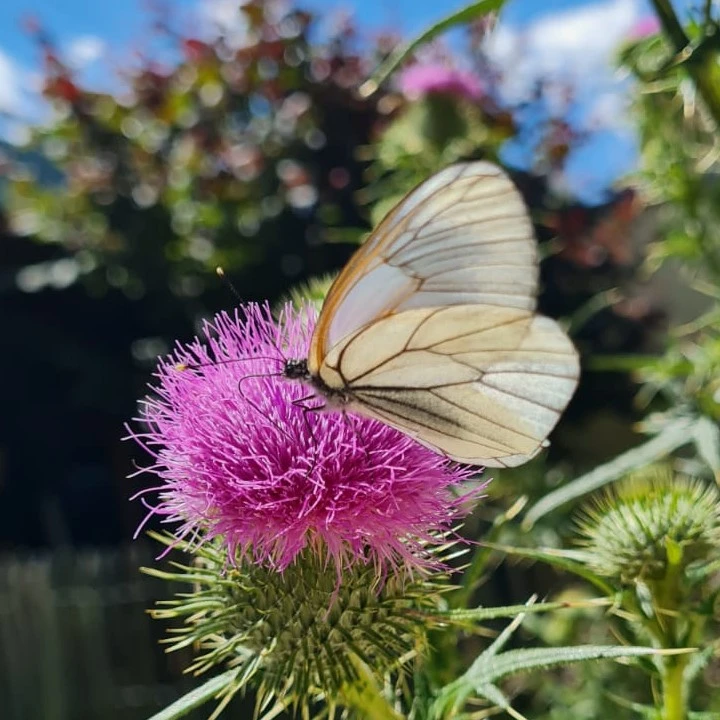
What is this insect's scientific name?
Aporia crataegi
